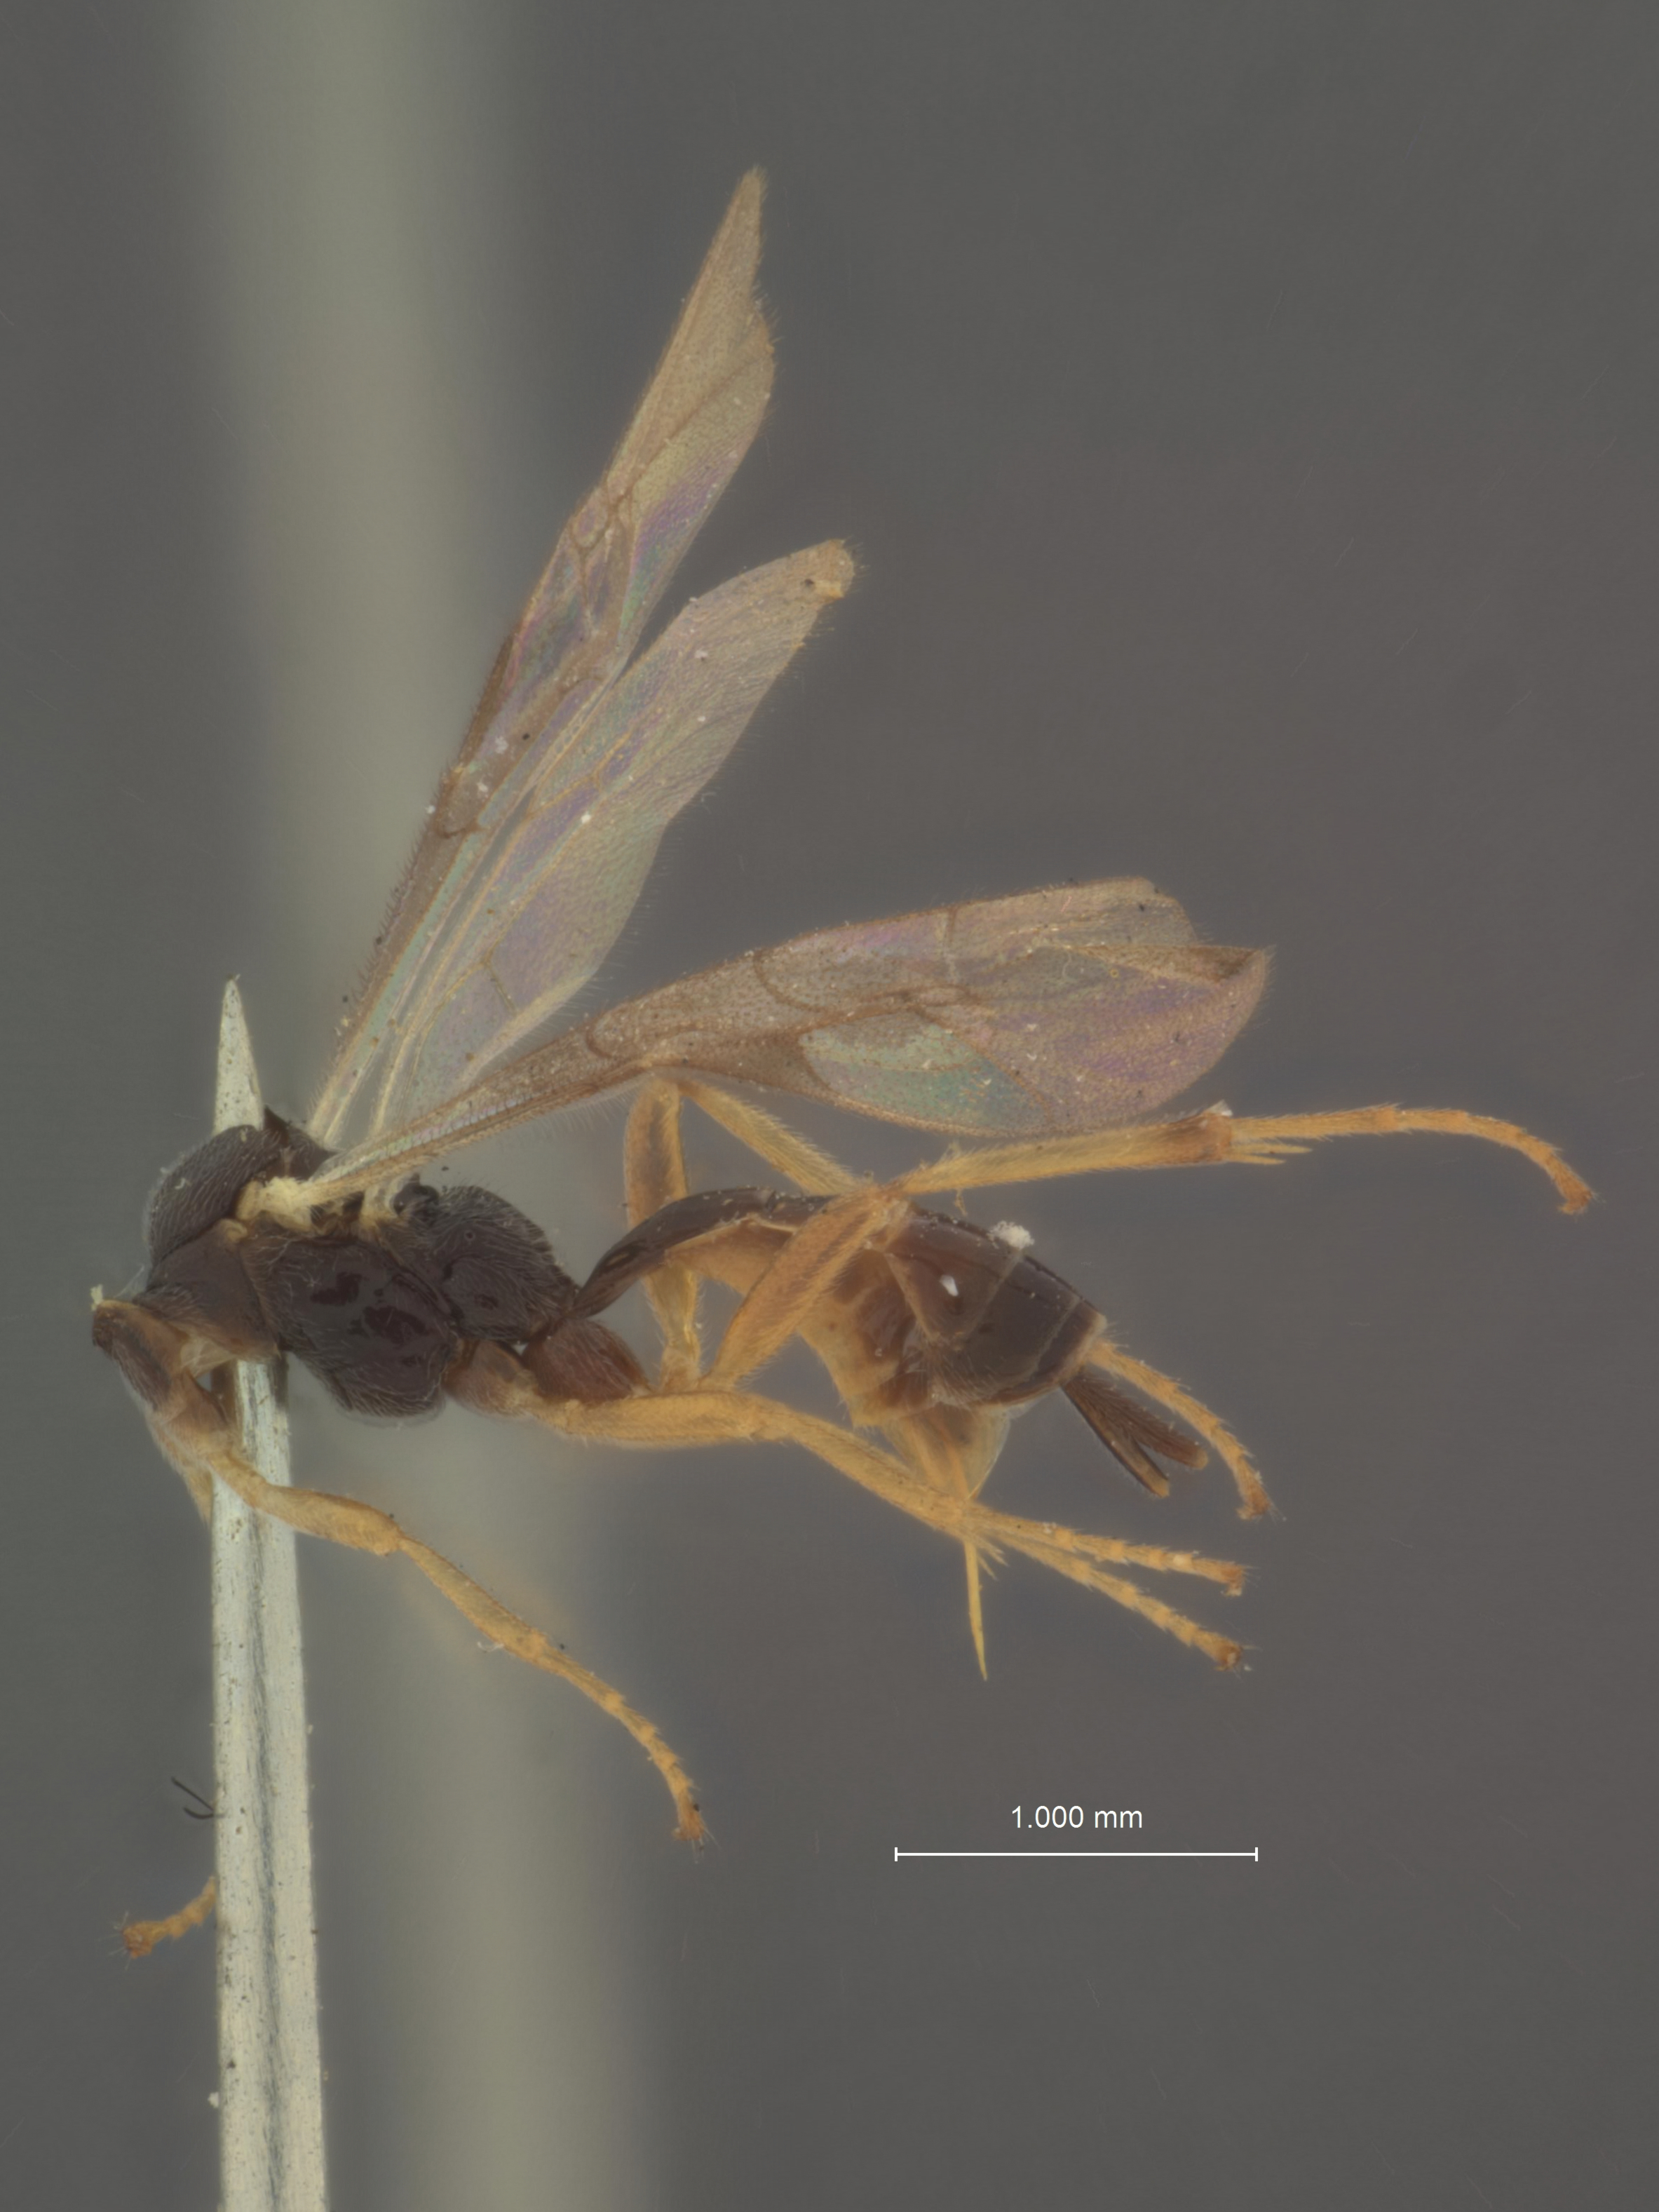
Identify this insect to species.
Mesochorus kincaidii
